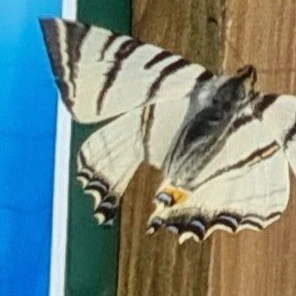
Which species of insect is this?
Iphiclides podalirius
